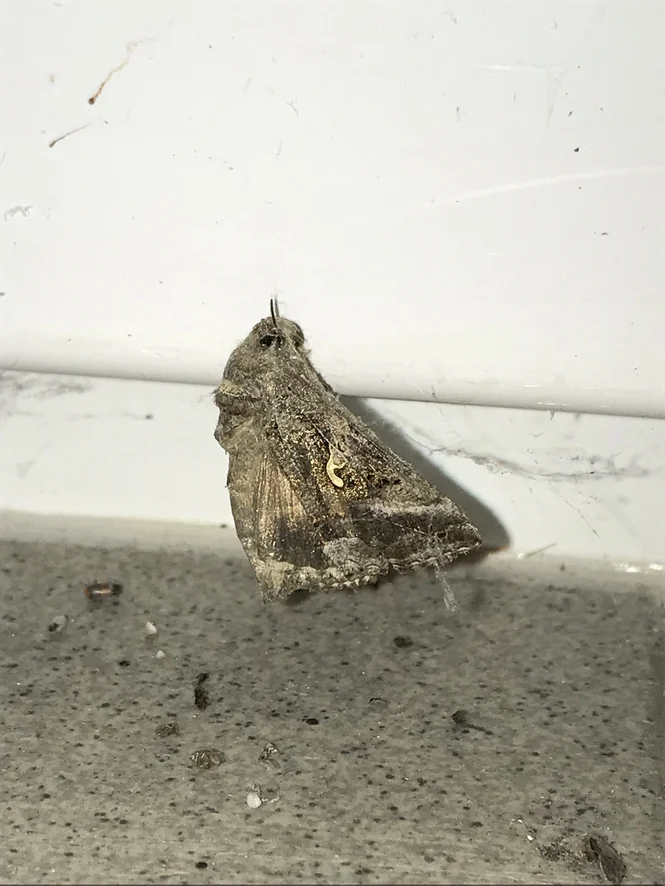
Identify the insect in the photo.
Autographa gamma
